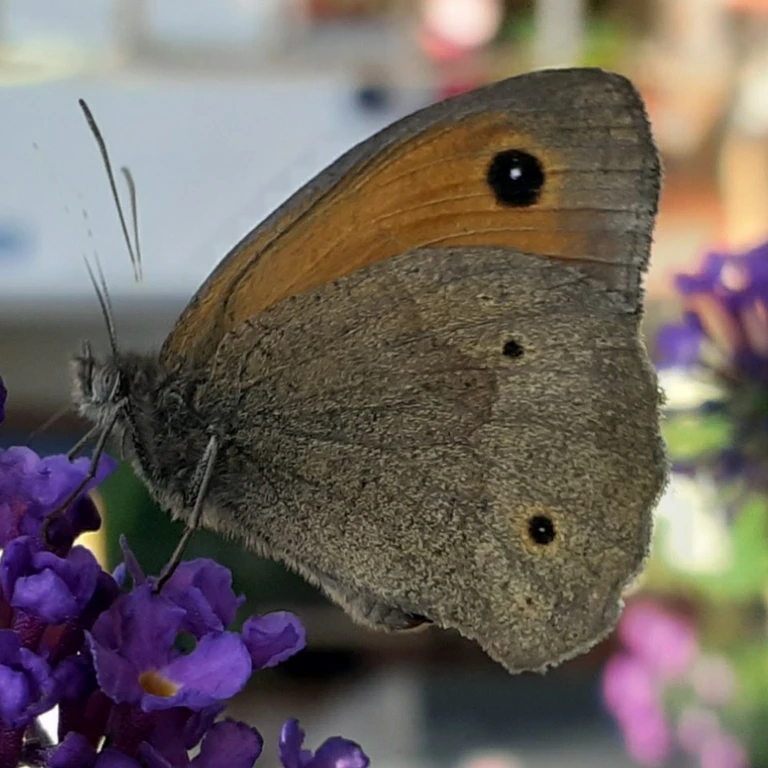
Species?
Maniola jurtina
